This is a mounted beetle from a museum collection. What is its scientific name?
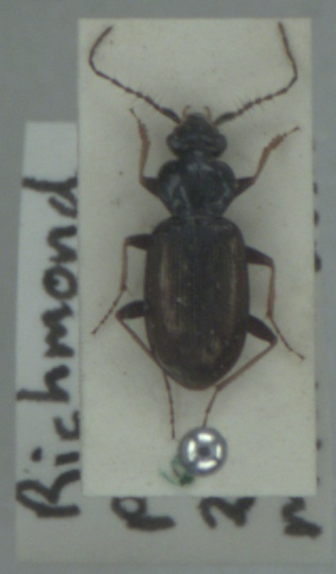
Loricera pilicornis
